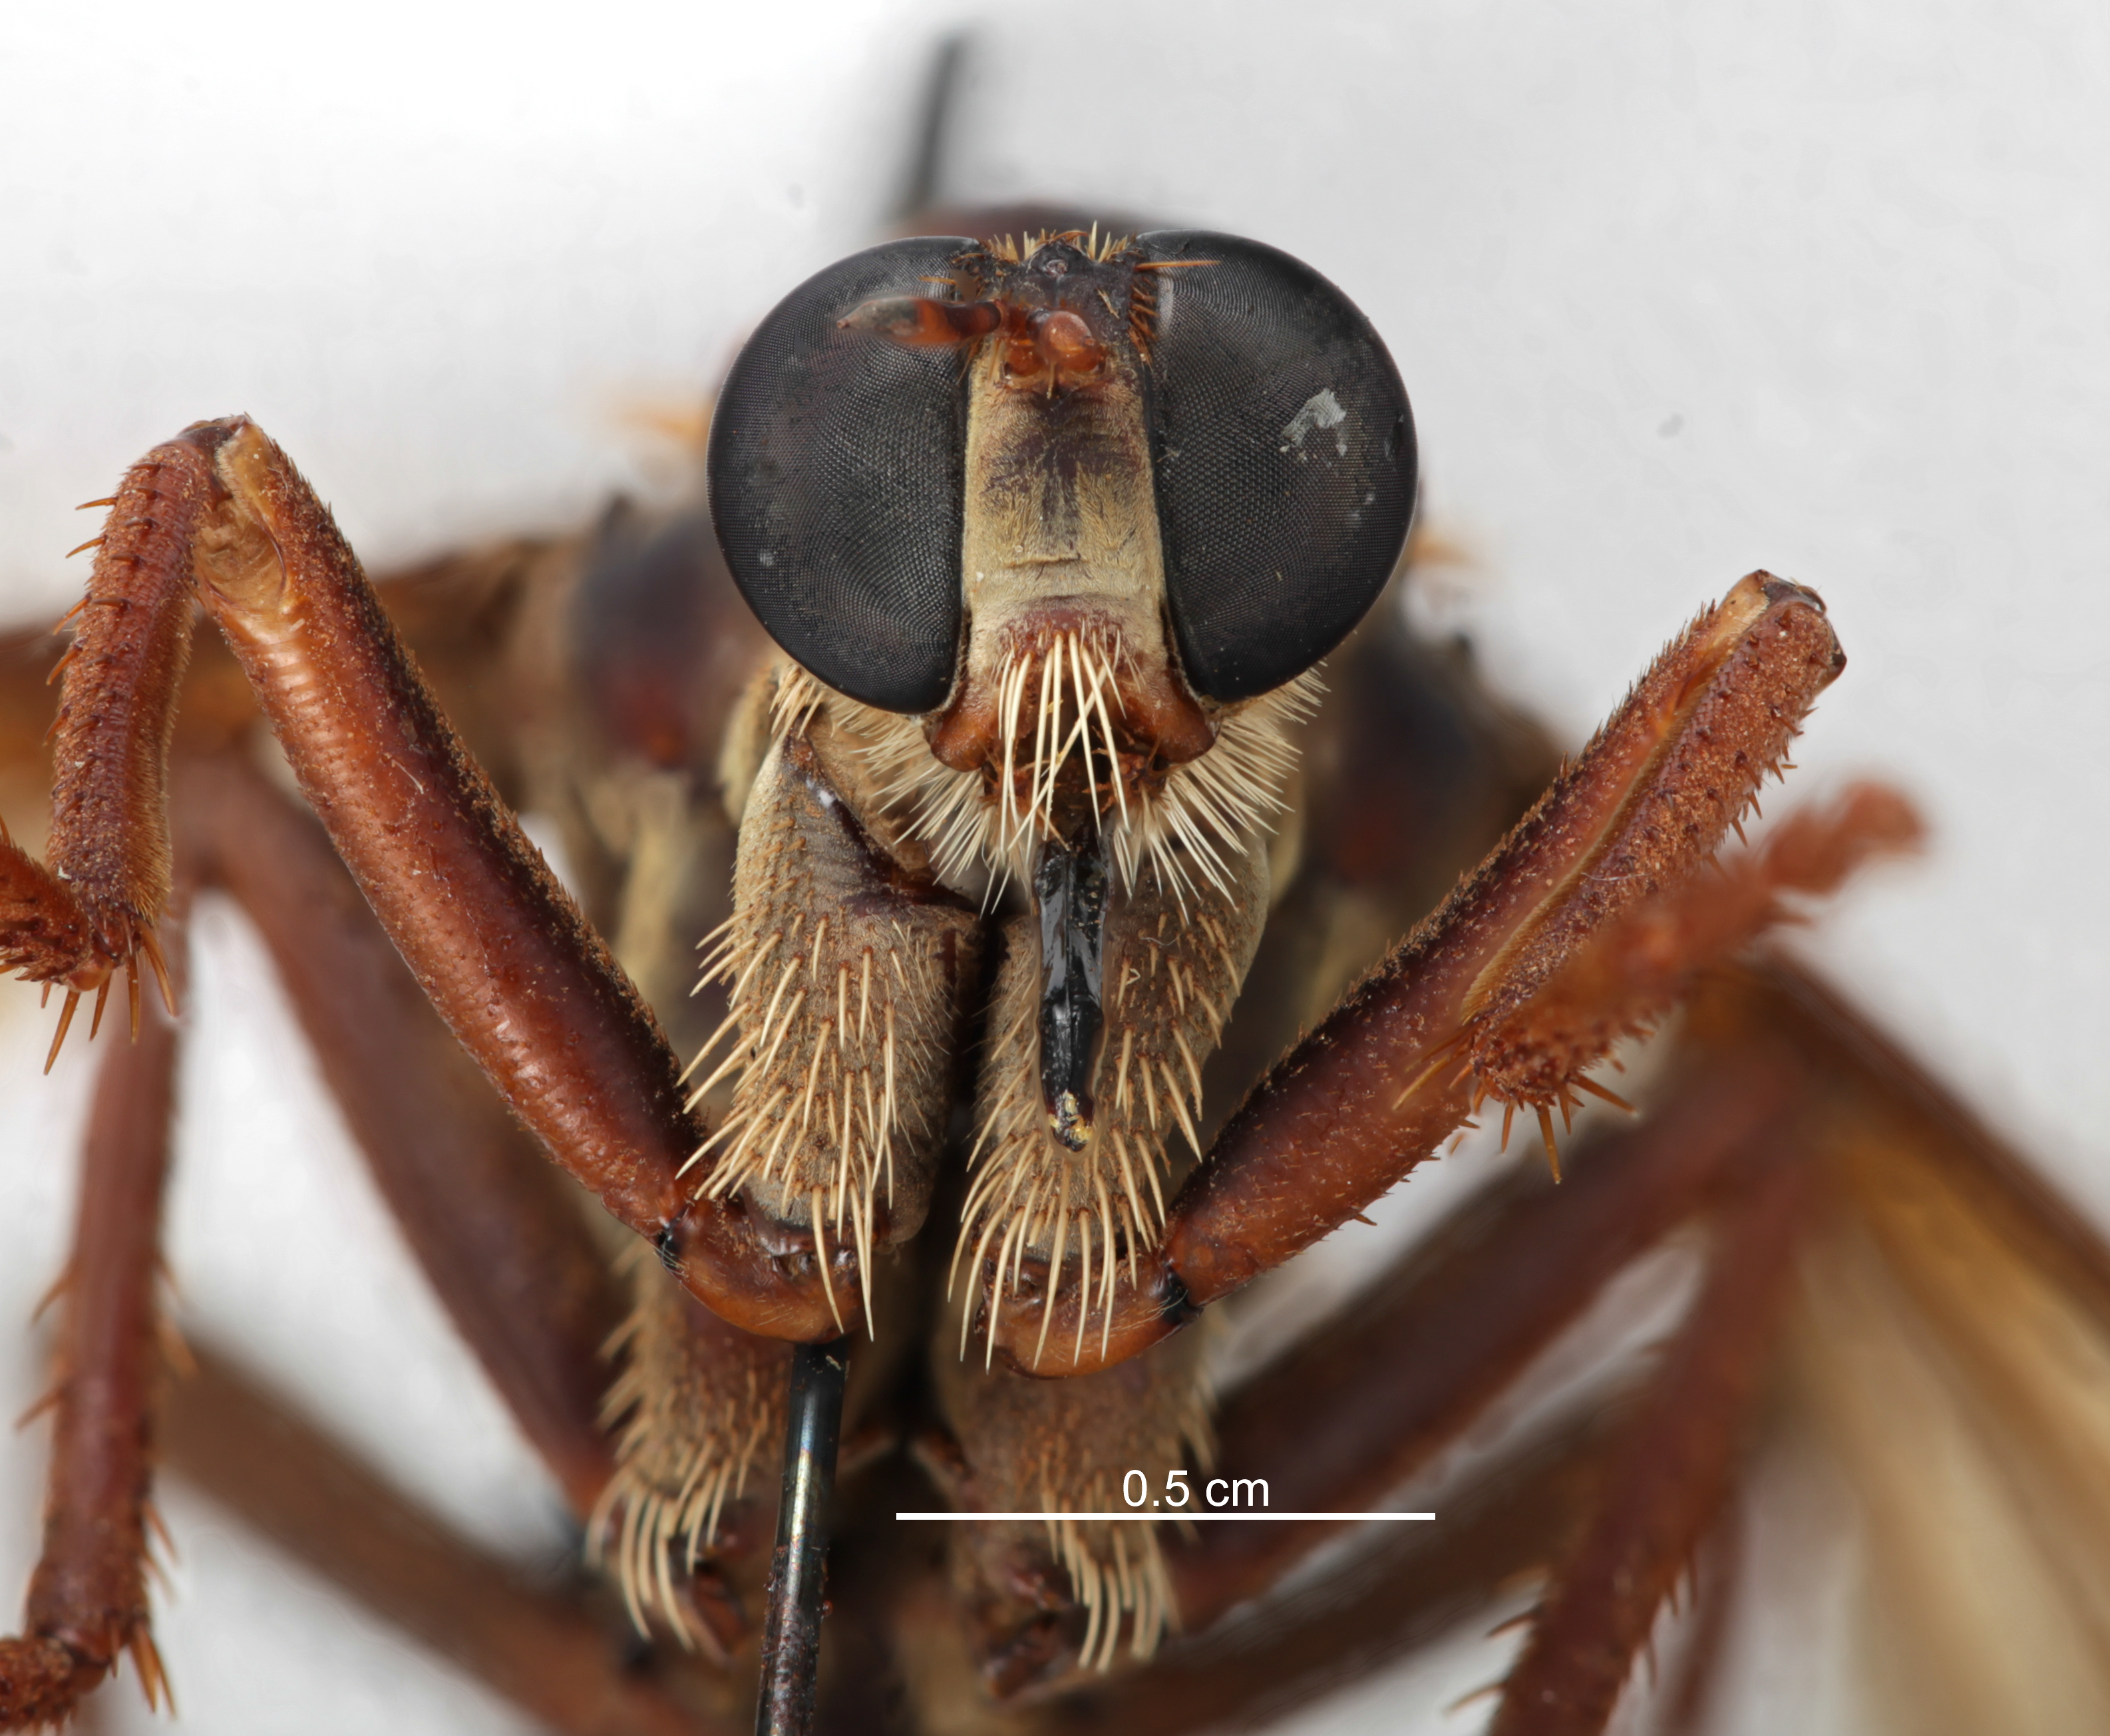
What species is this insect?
Microstylum morosum
